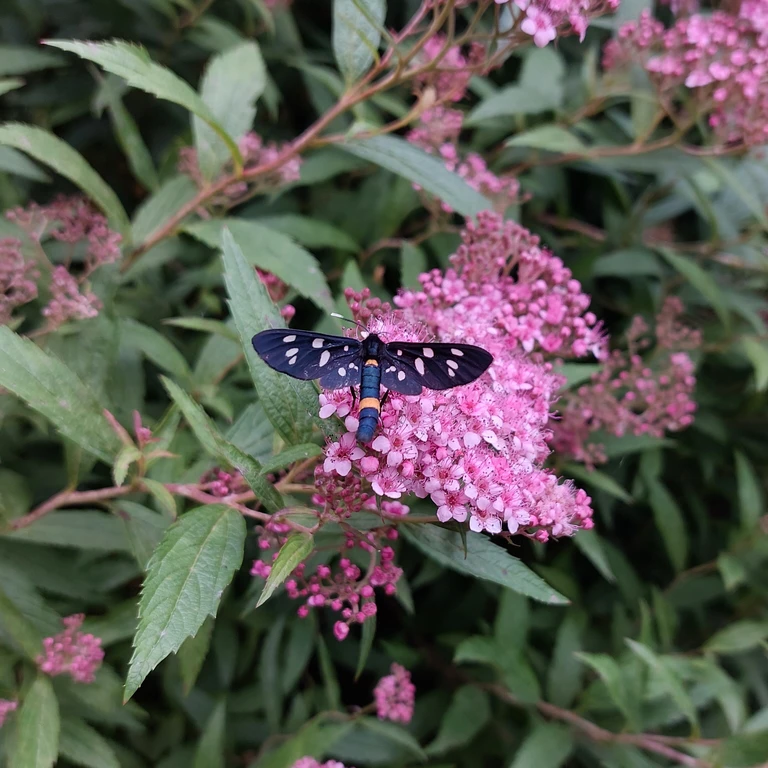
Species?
Amata phegea
